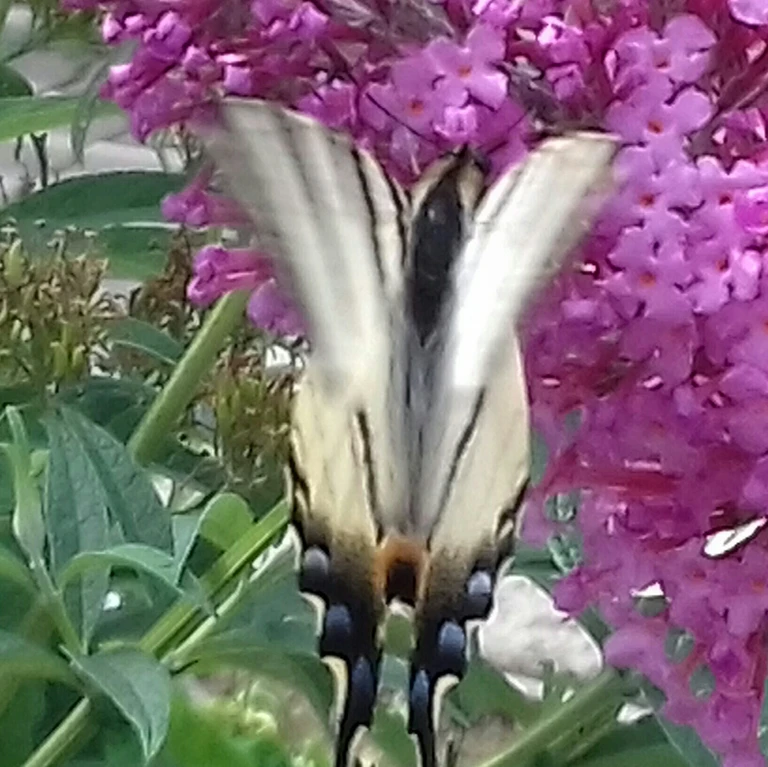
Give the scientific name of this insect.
Iphiclides podalirius
